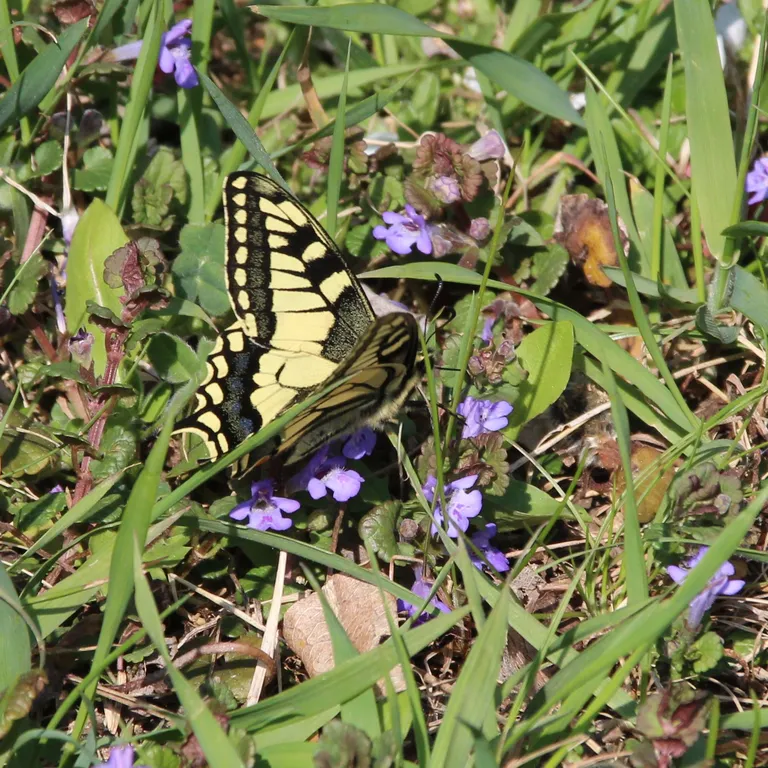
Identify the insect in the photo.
Papilio machaon
